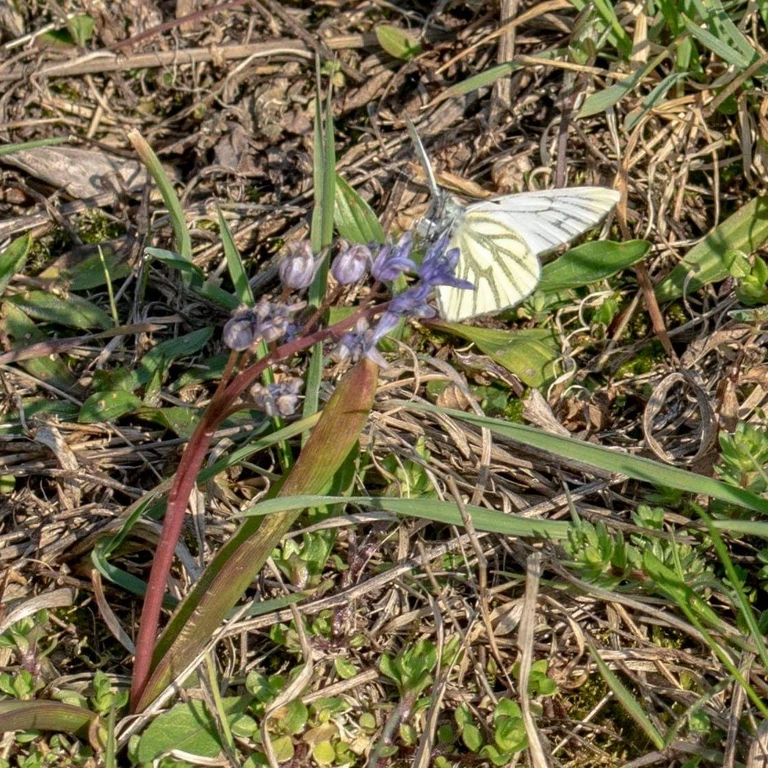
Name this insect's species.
Pieris napi
